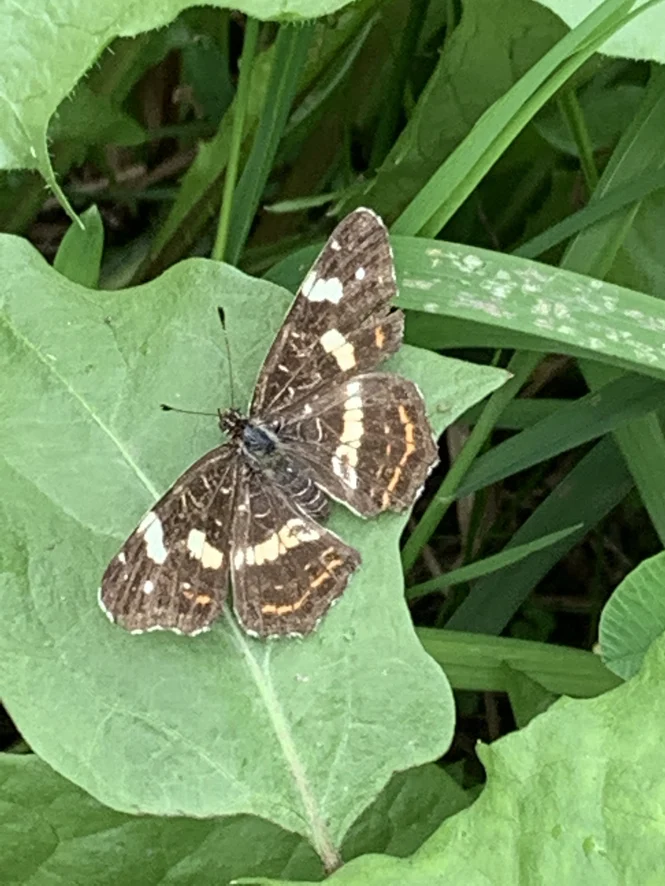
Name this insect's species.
Araschnia levana
